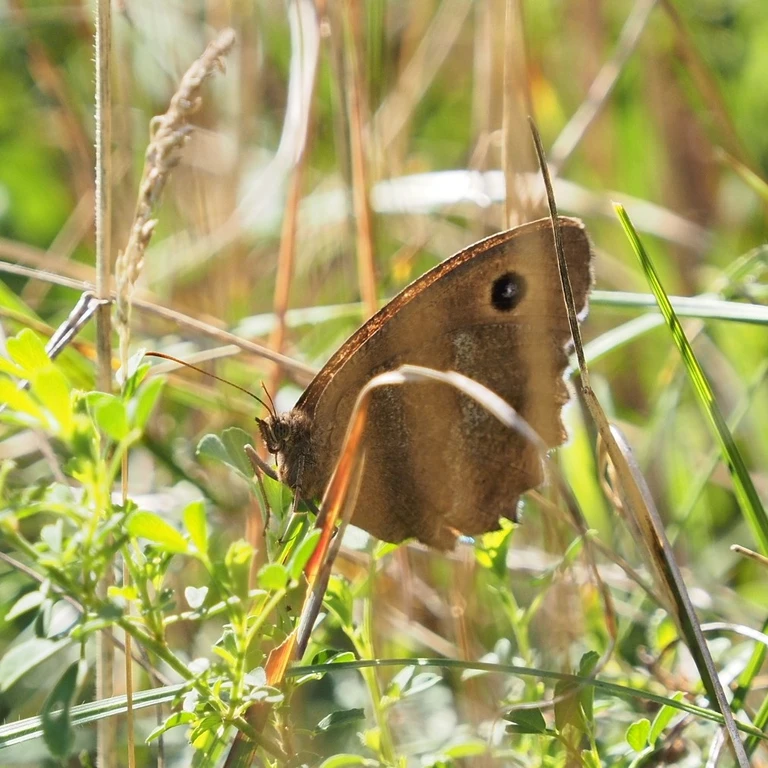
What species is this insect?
Minois dryas
